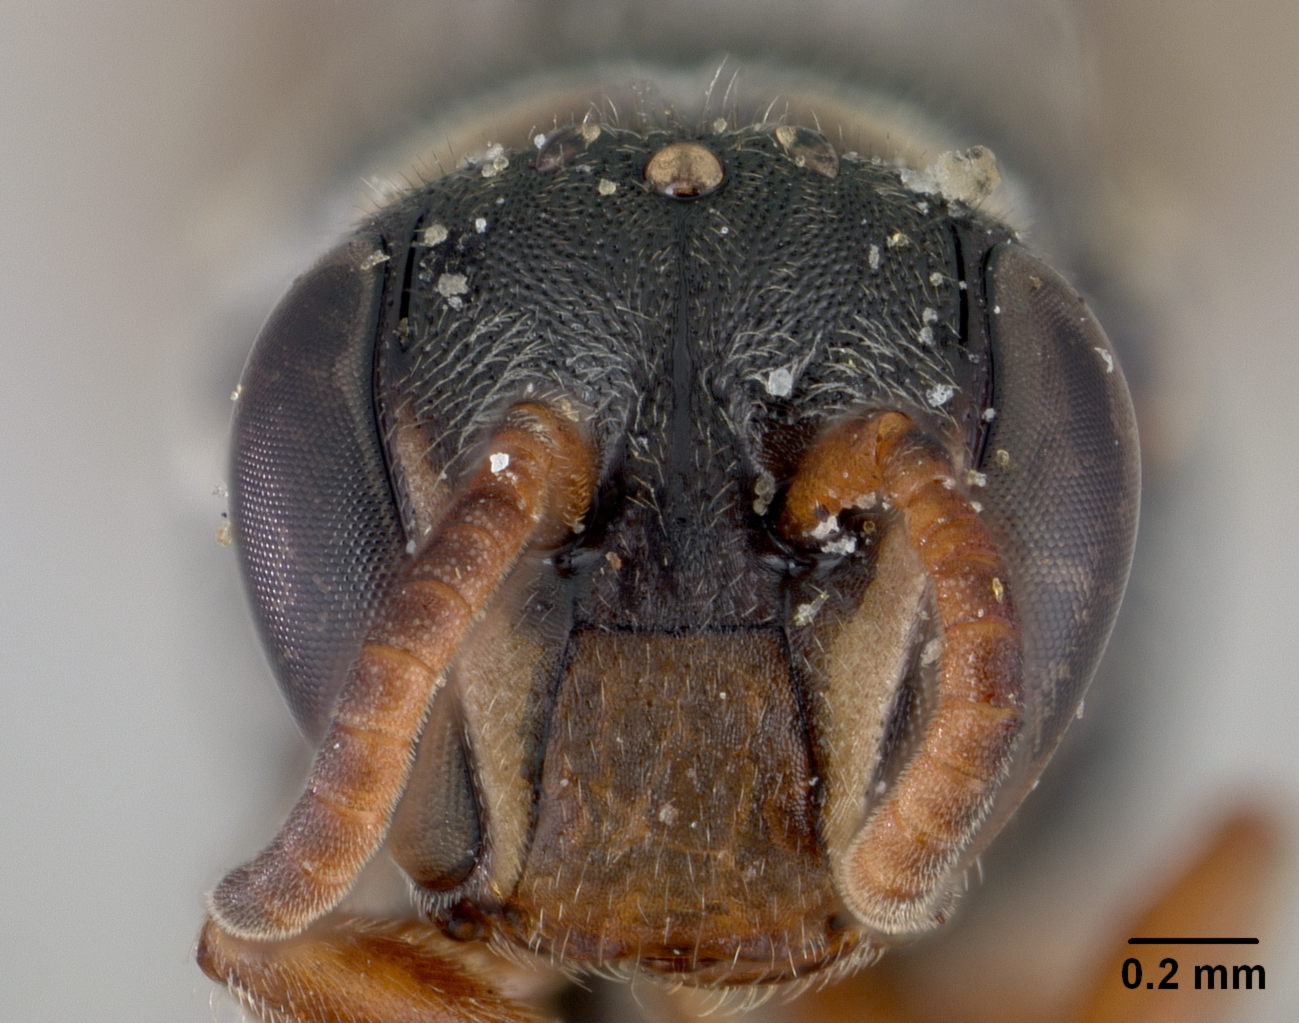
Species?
Hylaeus metopii
